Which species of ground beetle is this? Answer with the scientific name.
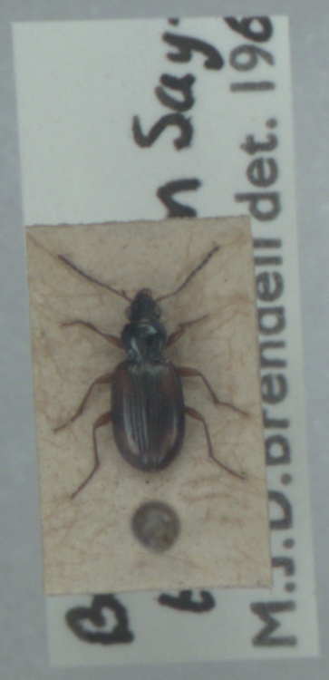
Bembidion tetracolum
